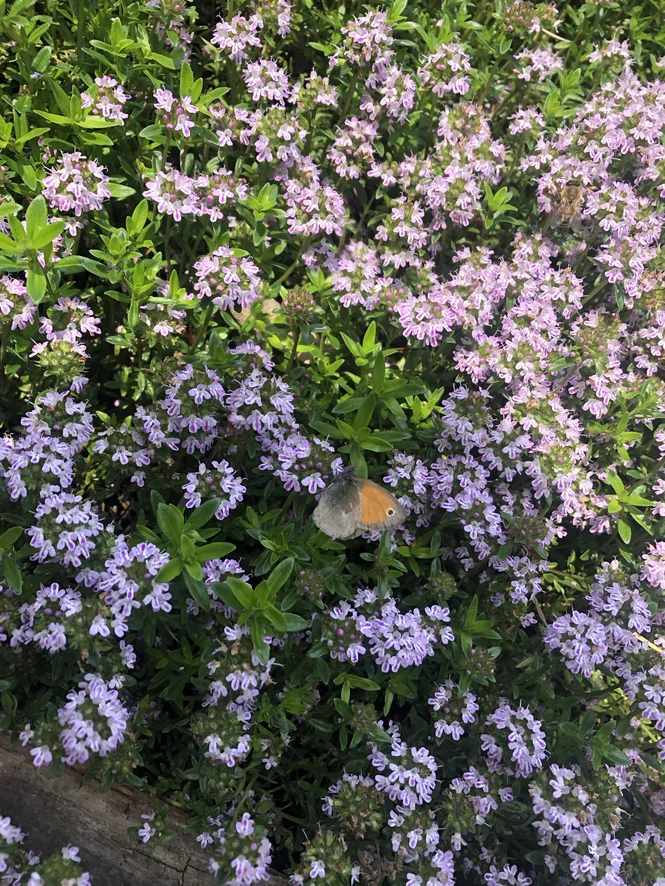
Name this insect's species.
Coenonympha pamphilus
